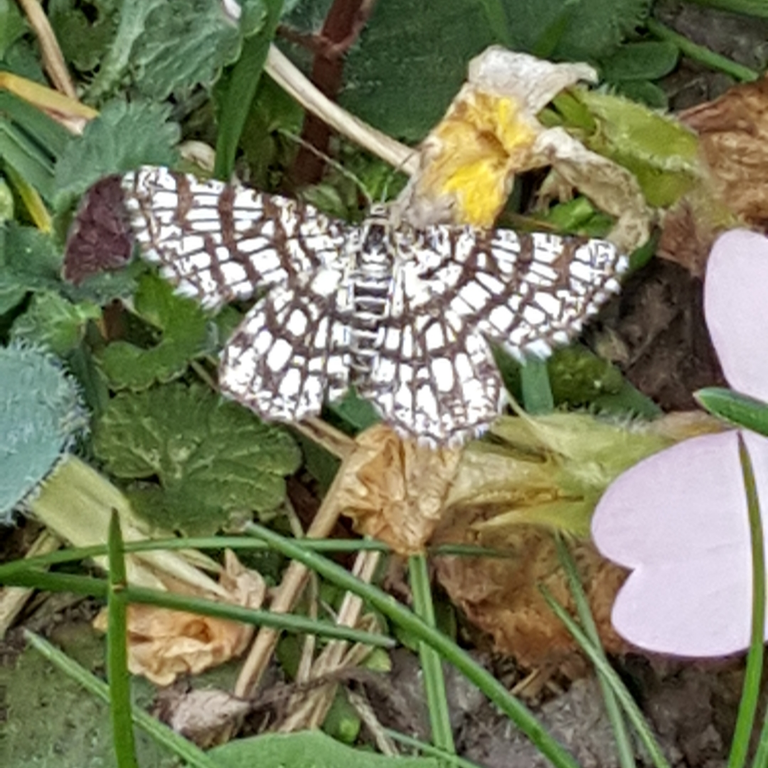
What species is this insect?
Chiasmia clathrata
